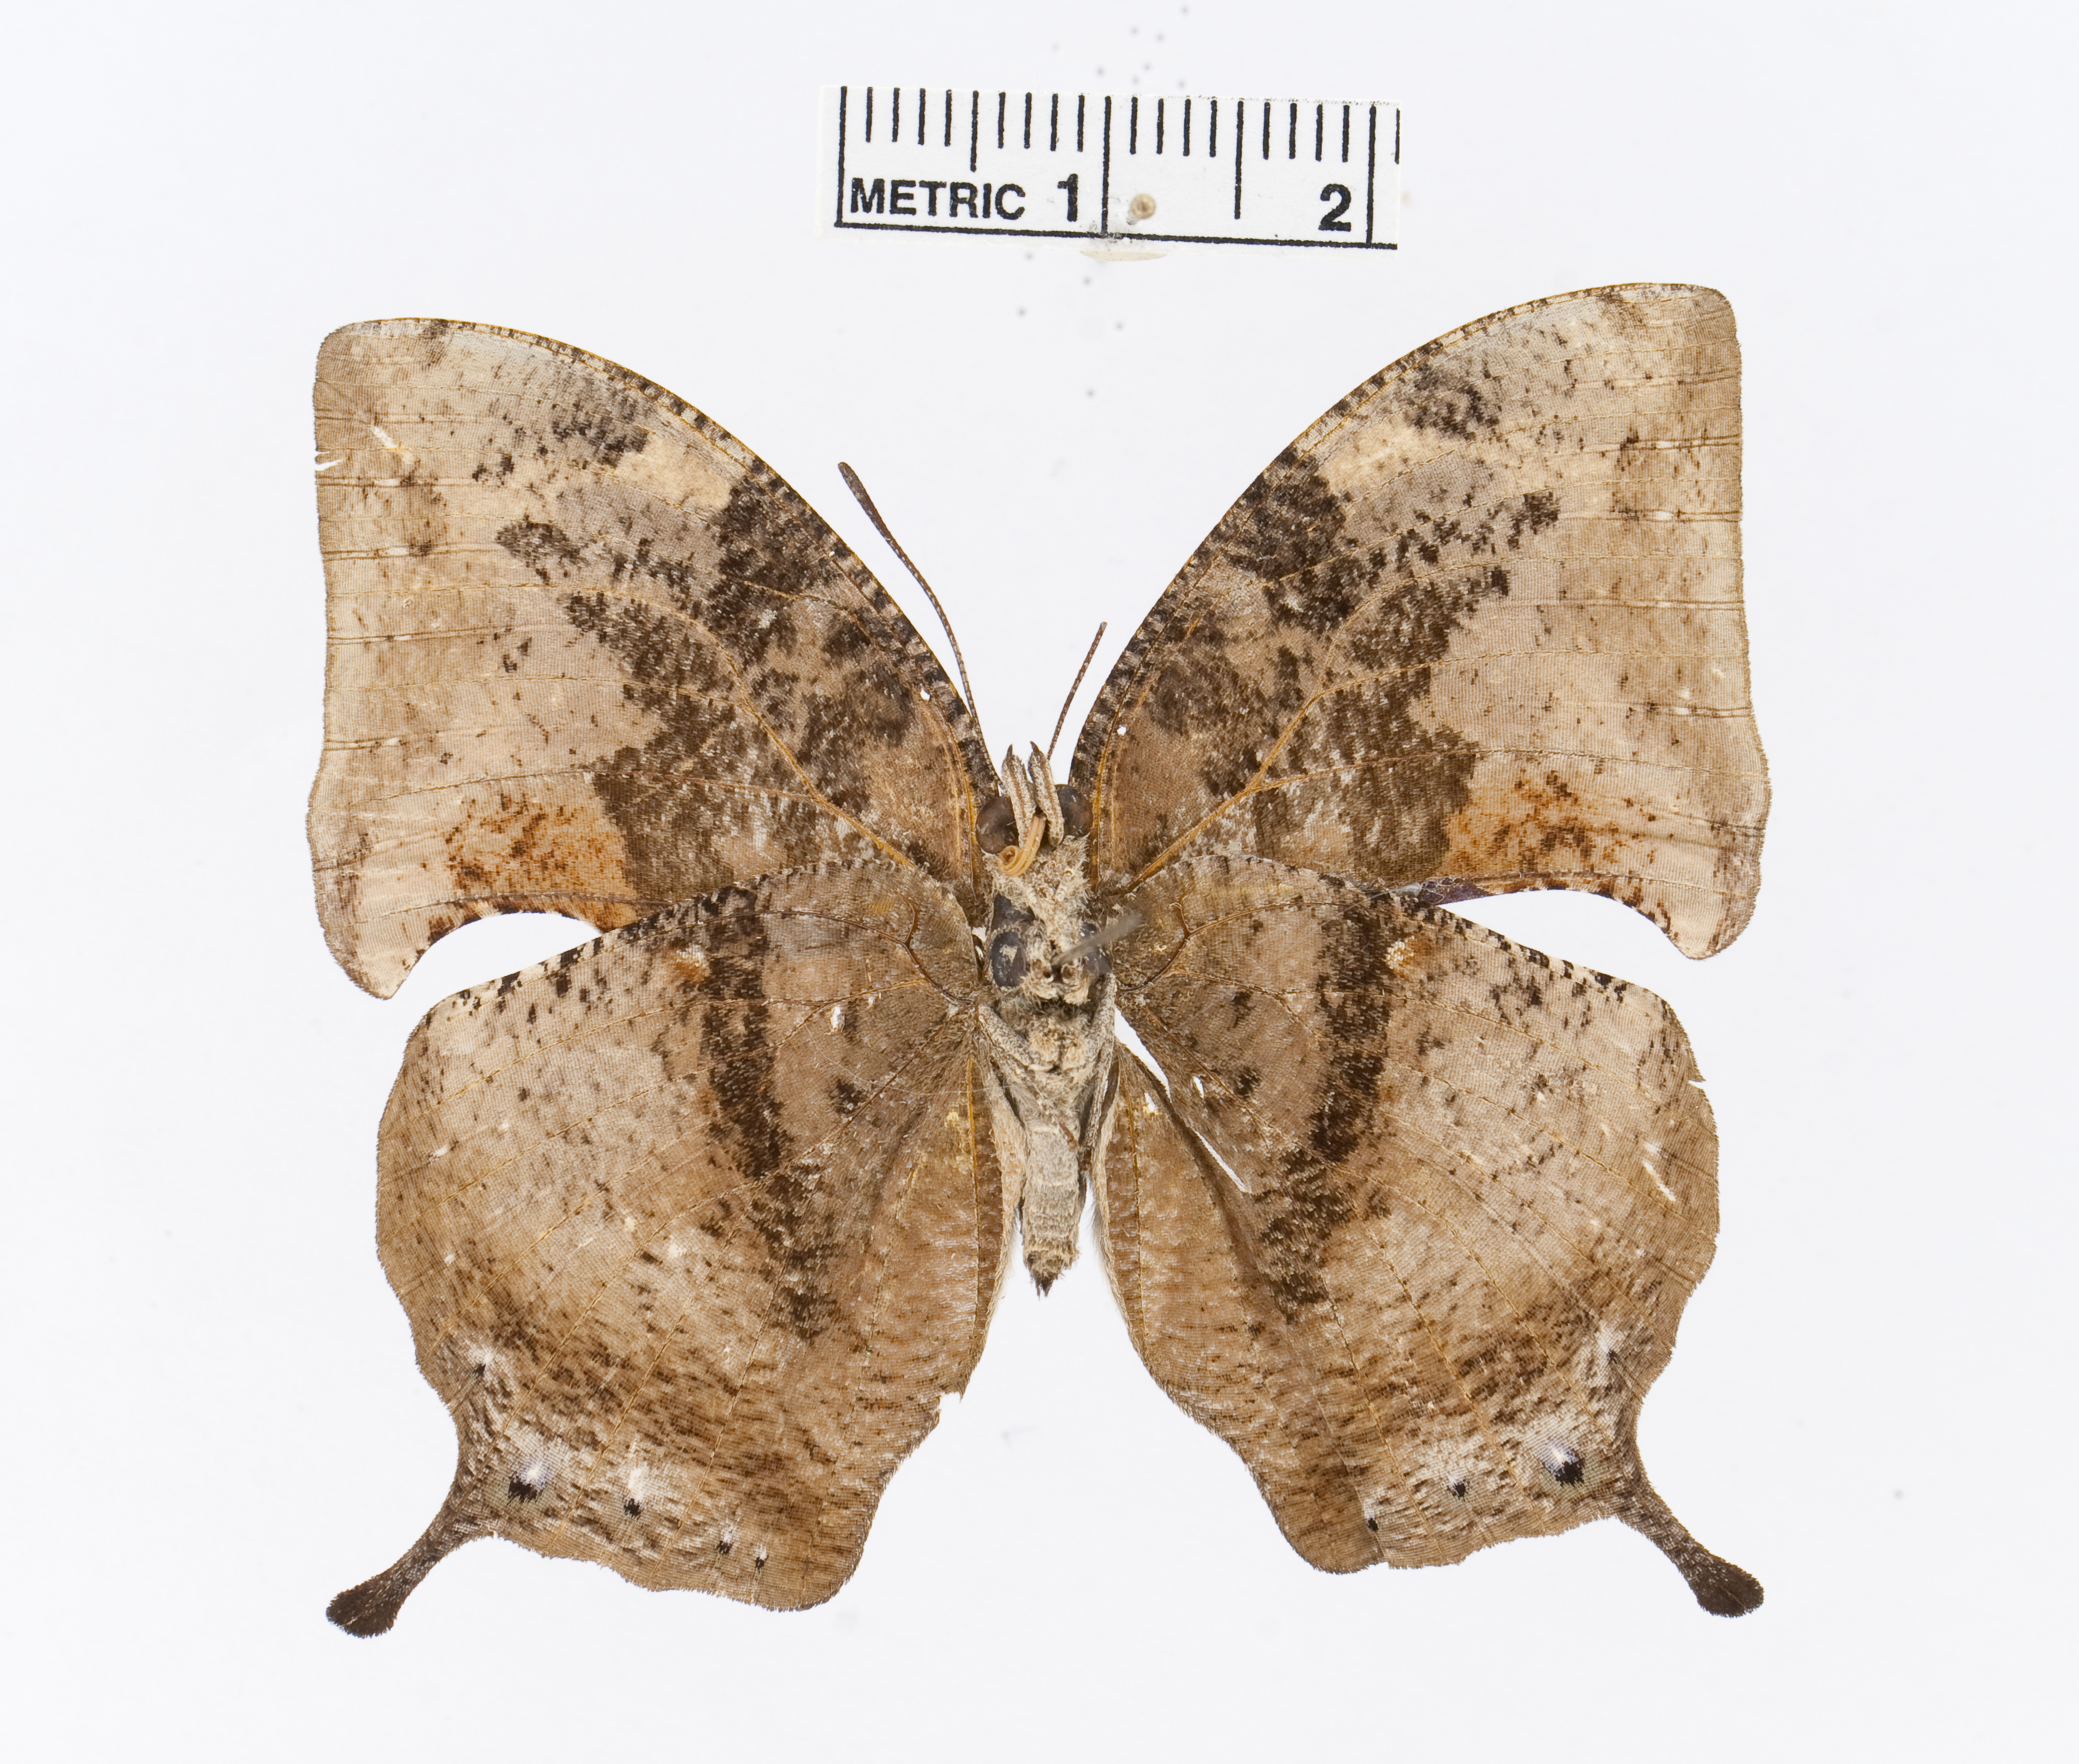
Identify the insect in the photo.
Memphis basilia
